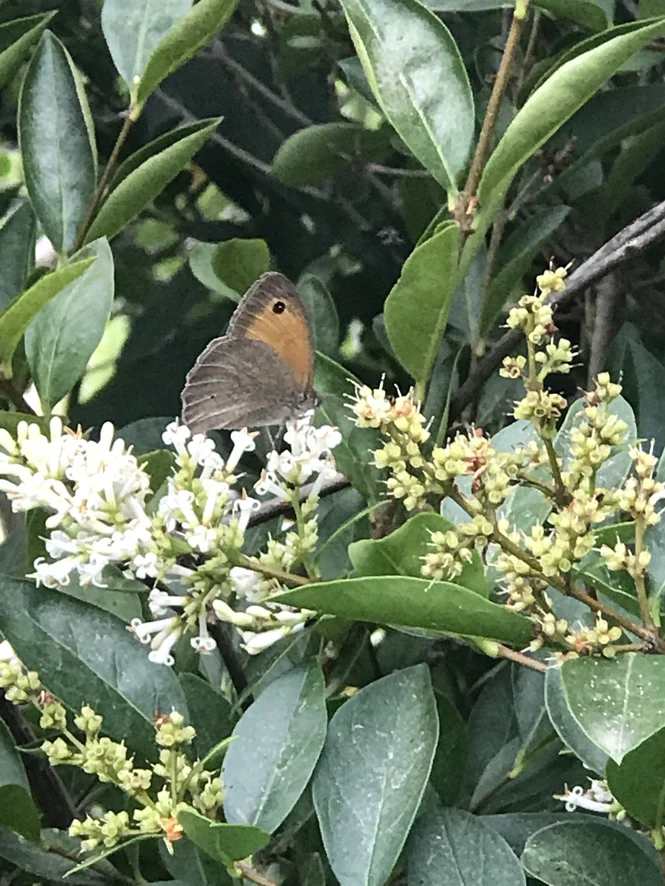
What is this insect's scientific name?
Maniola jurtina
